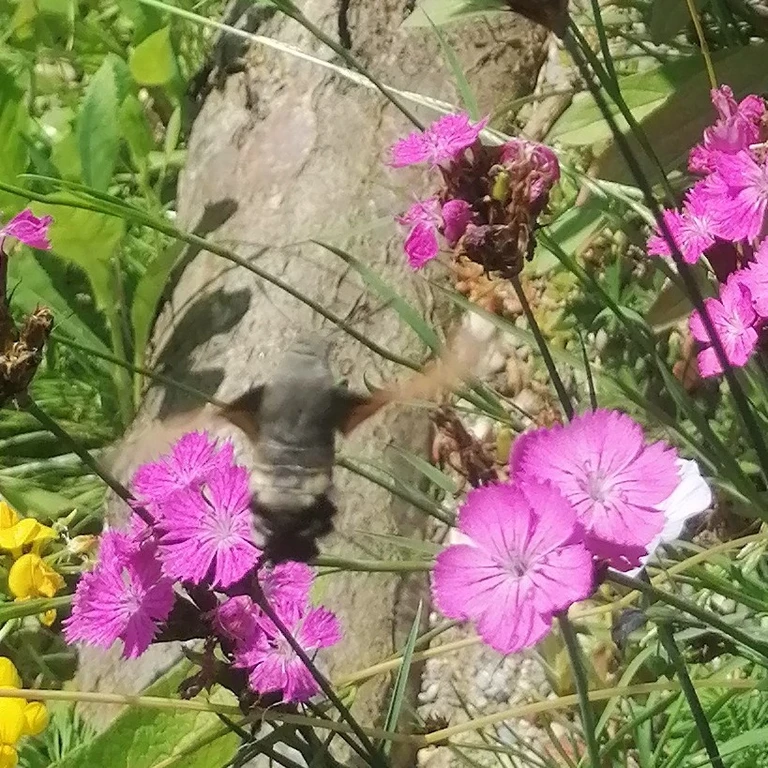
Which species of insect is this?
Macroglossum stellatarum
